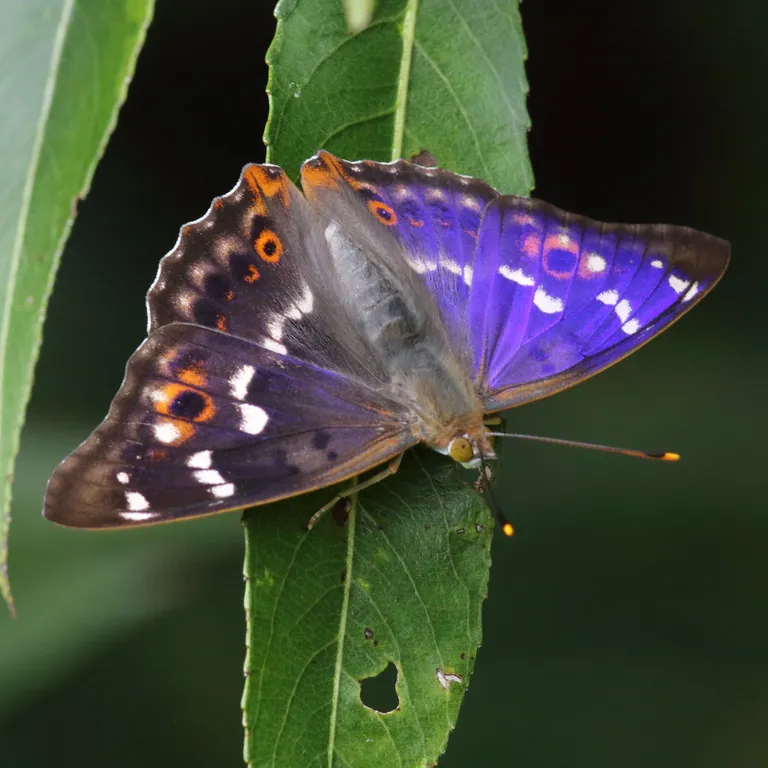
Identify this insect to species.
Apatura ilia
